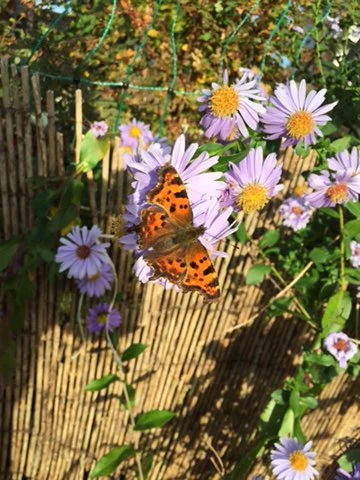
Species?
Polygonia c-album
